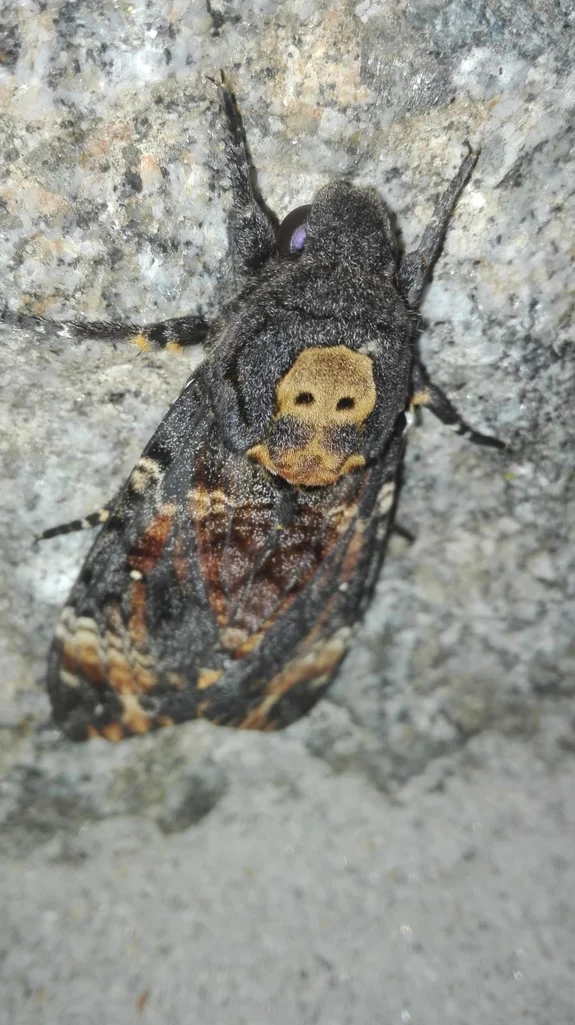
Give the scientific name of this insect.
Acherontia atropos
